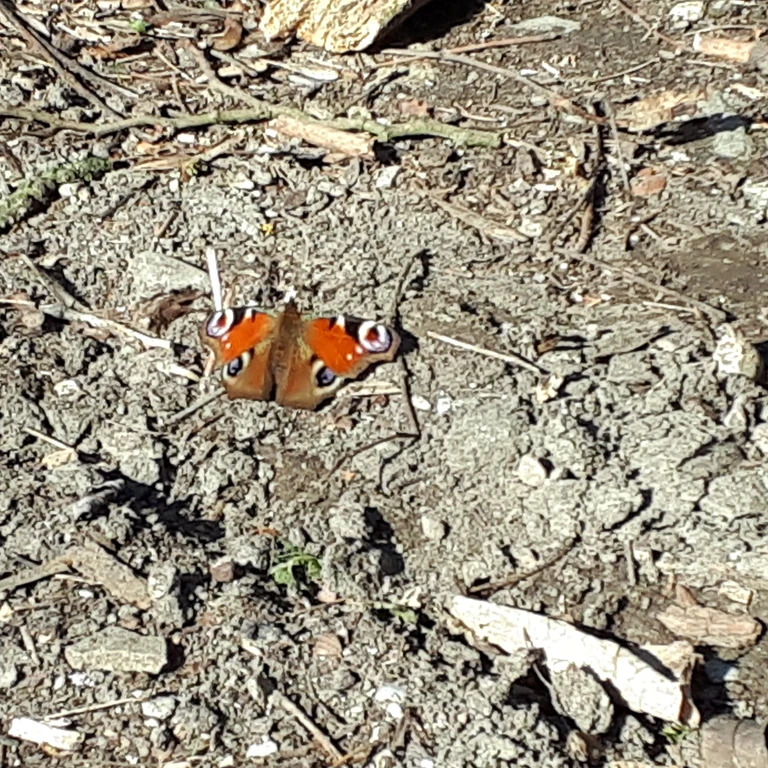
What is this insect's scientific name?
Aglais io
